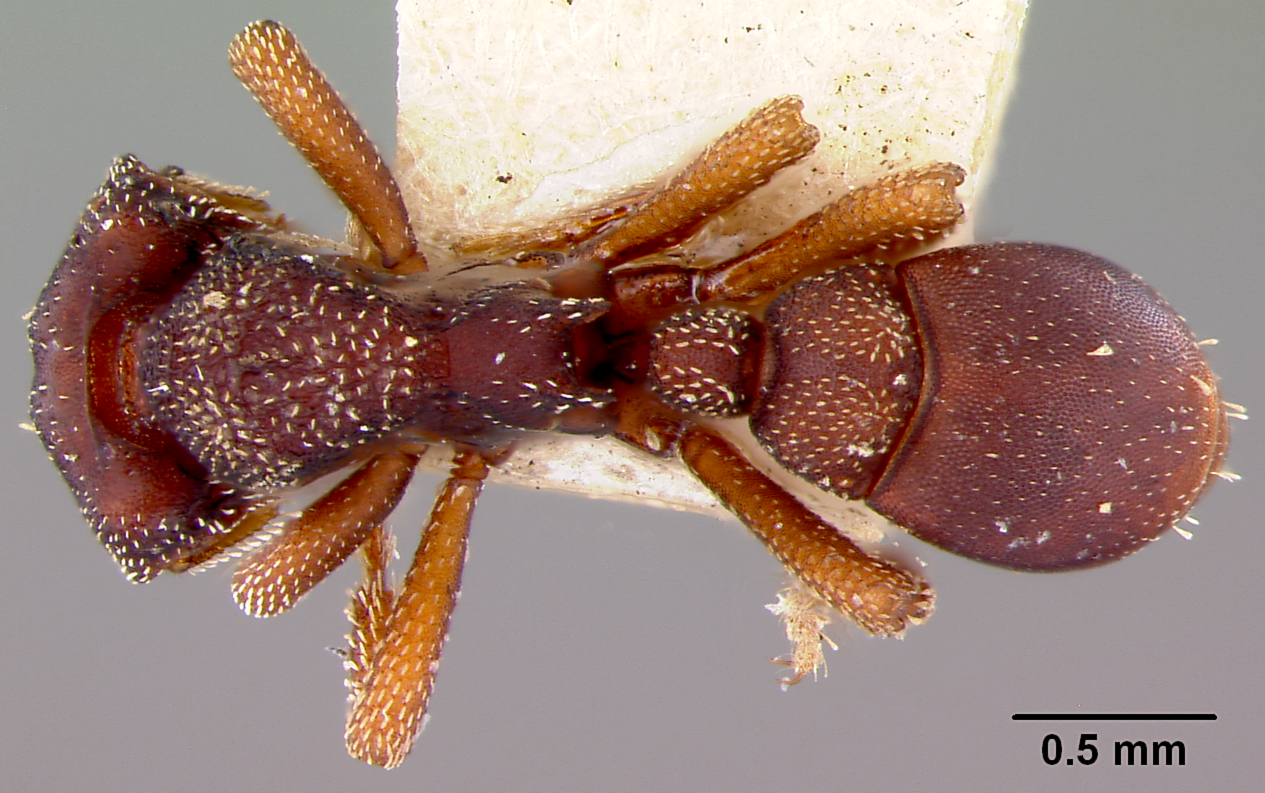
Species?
Rhopalothrix procera
